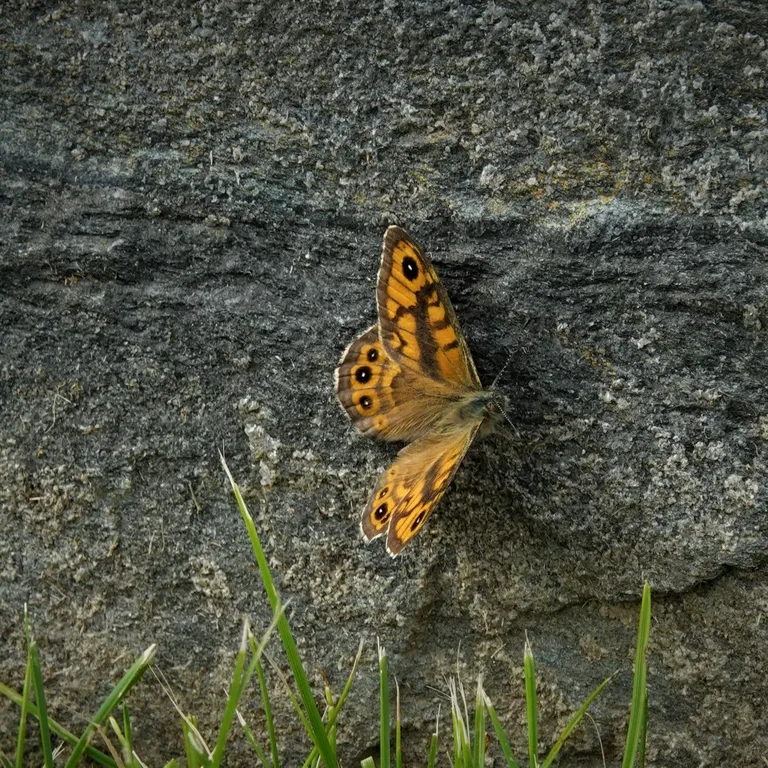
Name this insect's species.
Lasiommata megera (also Pararge megera)
